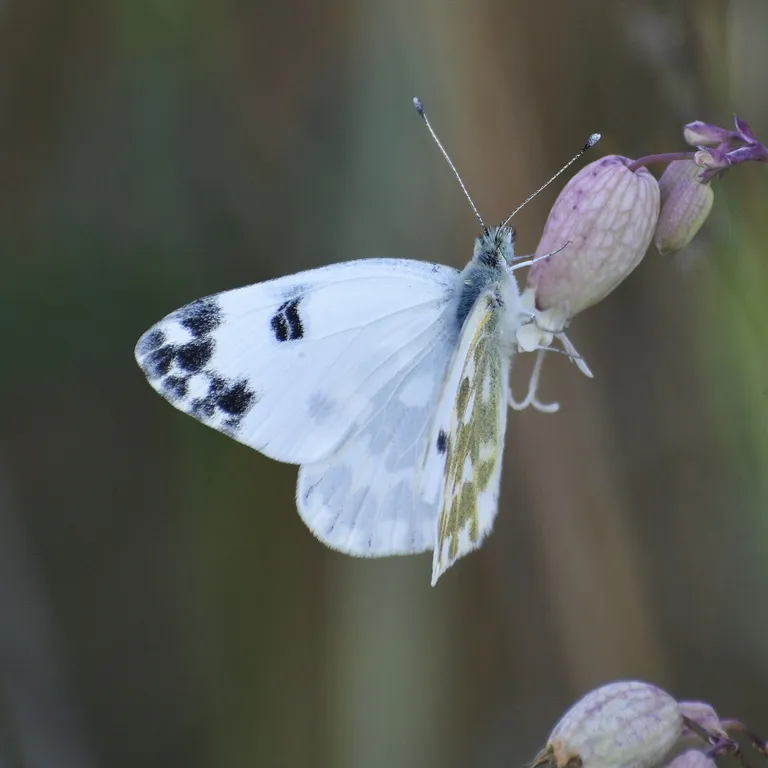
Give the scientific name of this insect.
Pontia edusa
